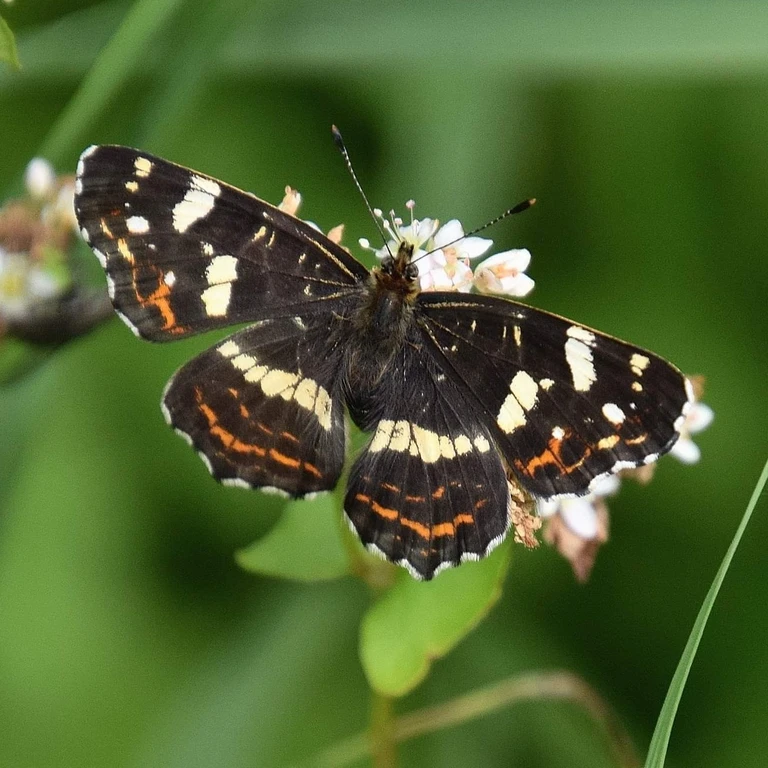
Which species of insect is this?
Araschnia levana
